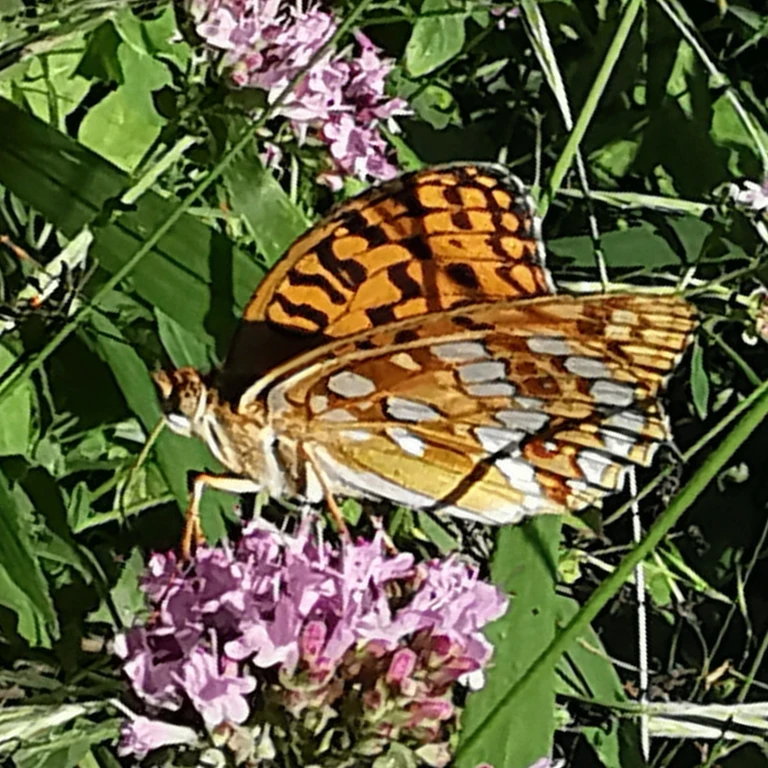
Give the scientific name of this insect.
Fabriciana adippe
